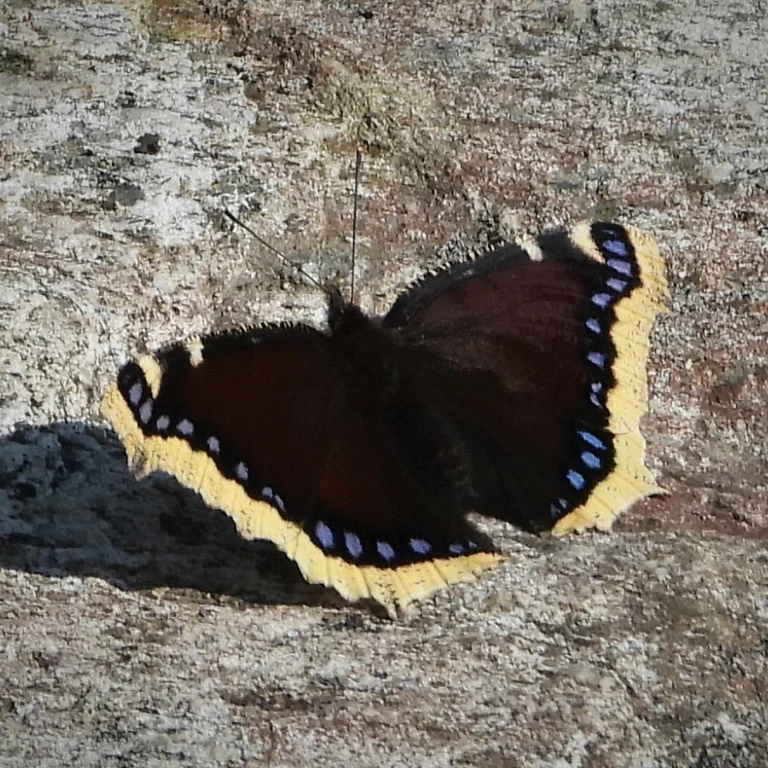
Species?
Nymphalis antiopa
